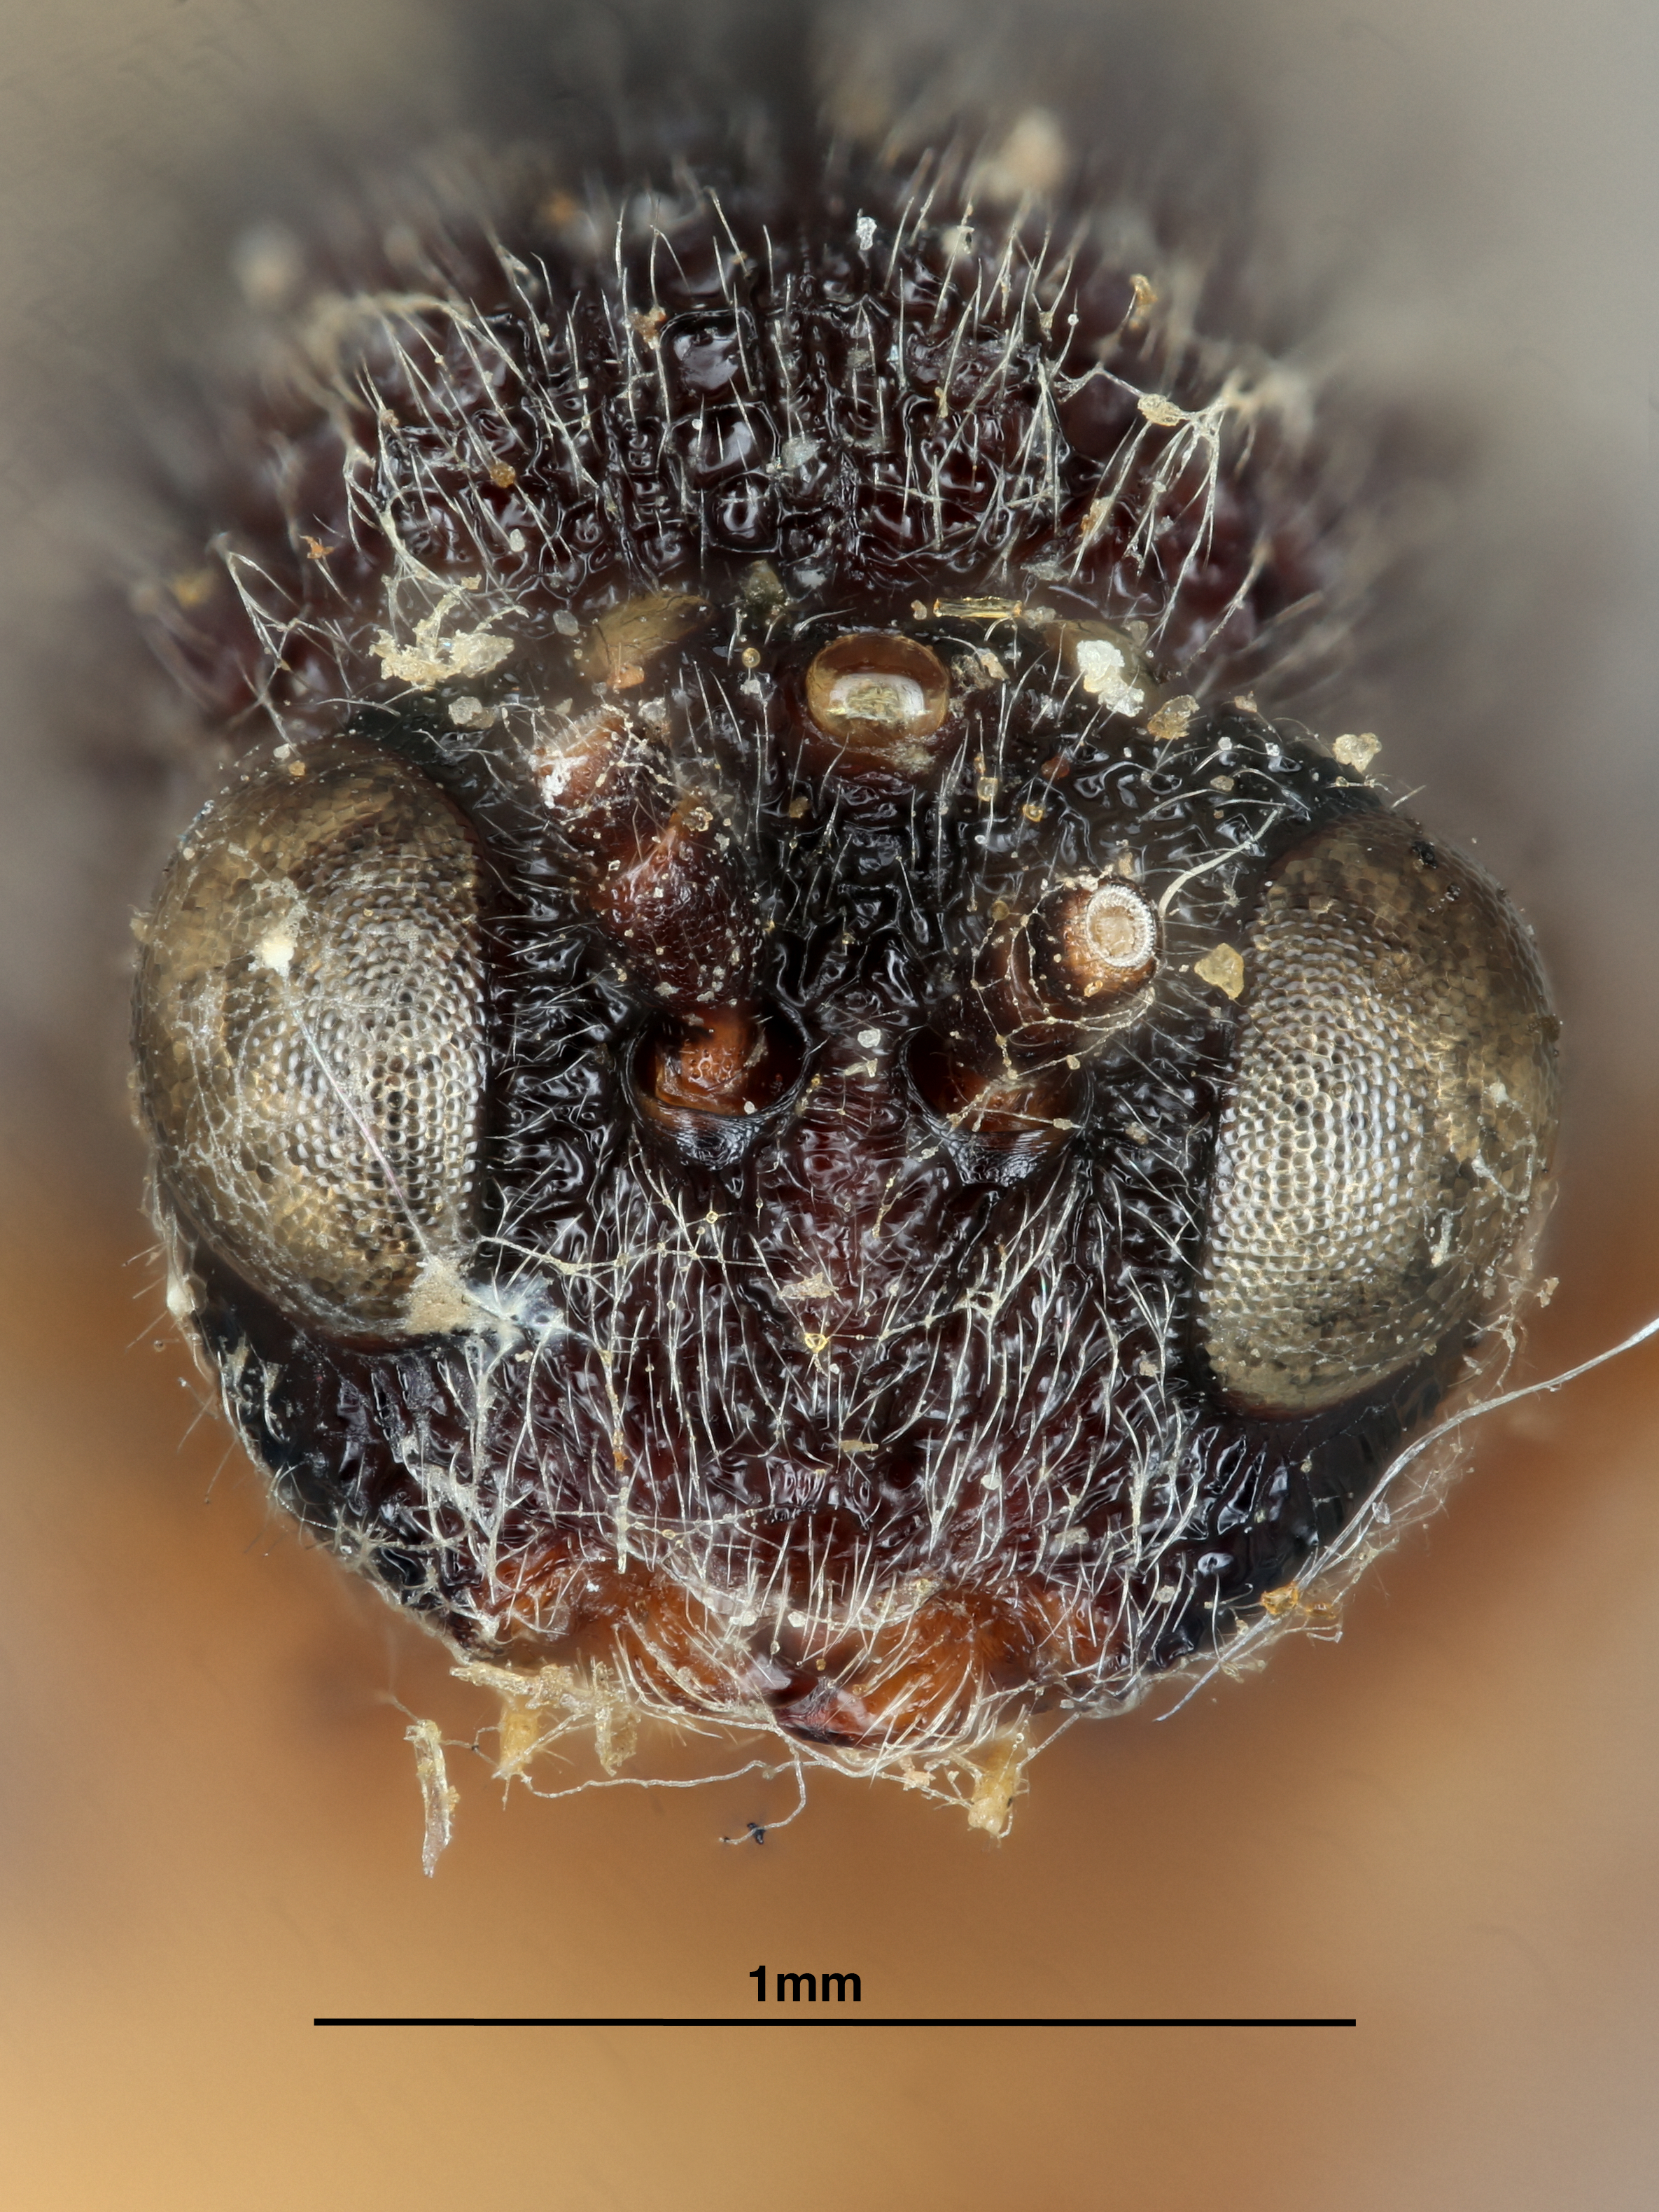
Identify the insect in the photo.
Amphibolips melanocera
